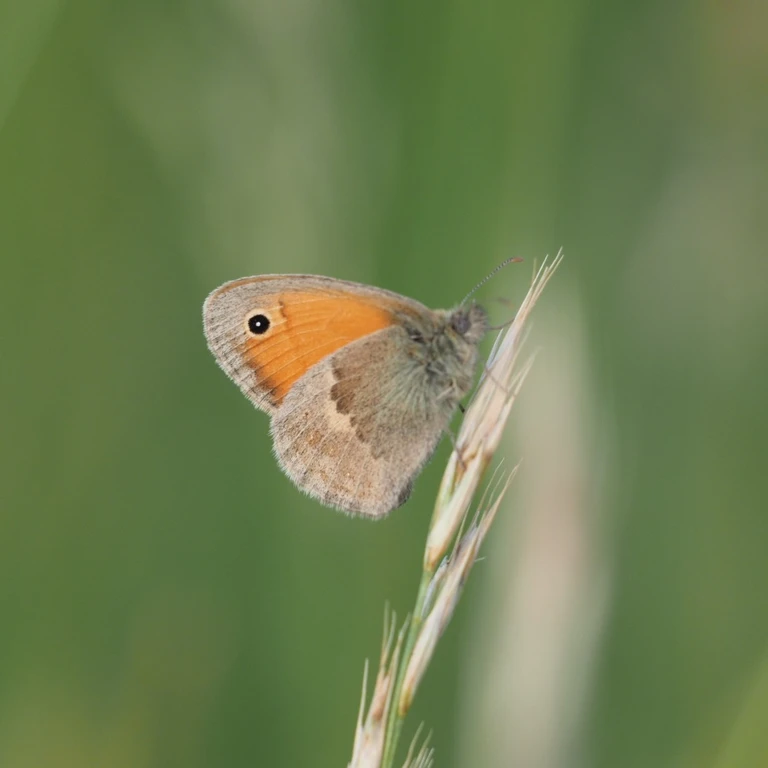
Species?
Coenonympha pamphilus
